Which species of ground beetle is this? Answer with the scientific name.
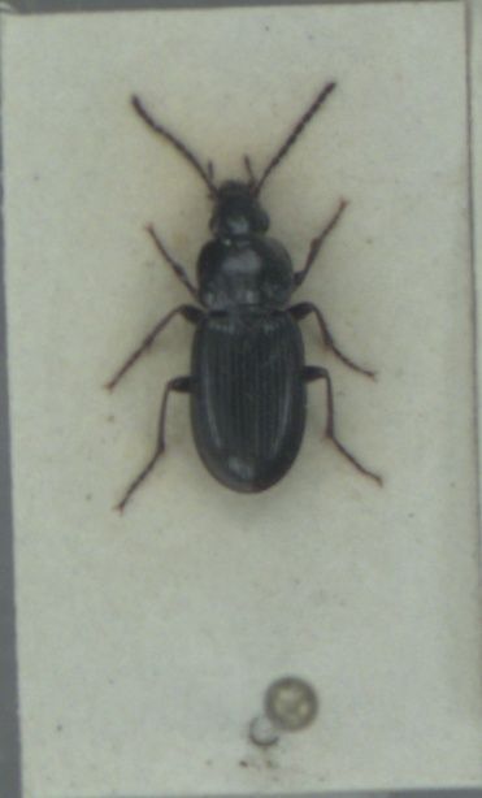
Pterostichus vernalis
